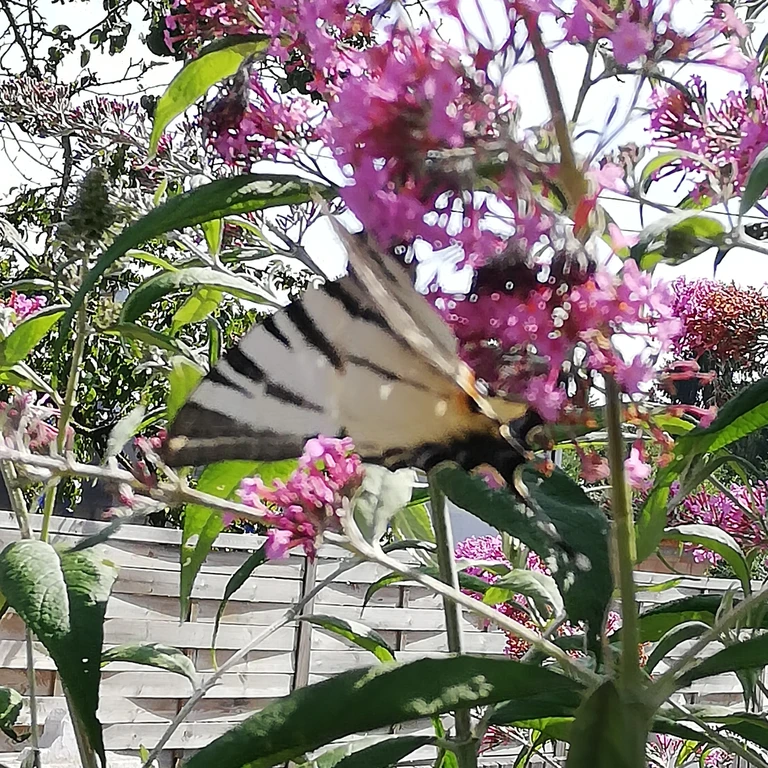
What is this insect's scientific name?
Iphiclides podalirius
